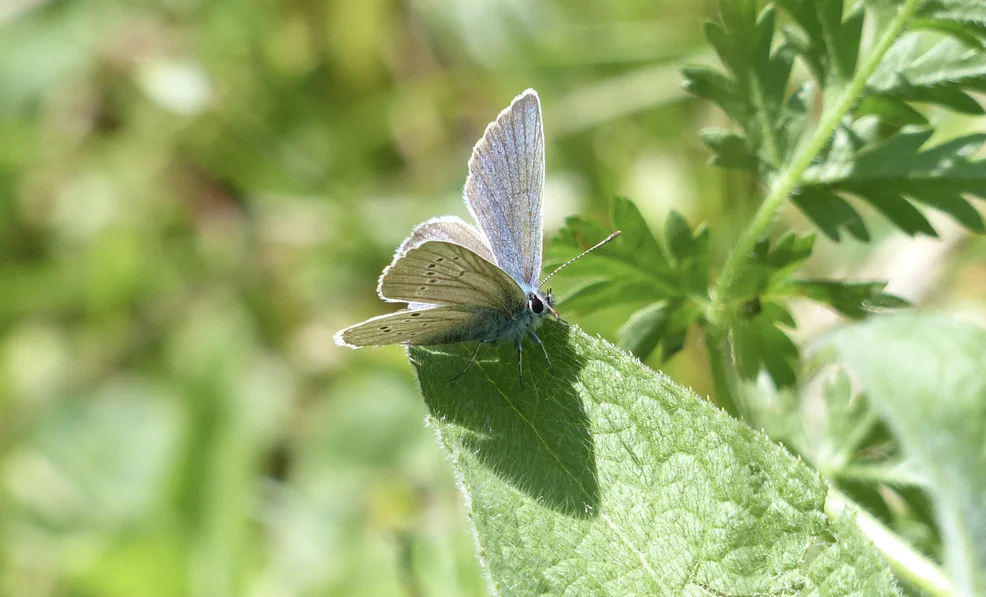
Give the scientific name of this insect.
Cyaniris semiargus
